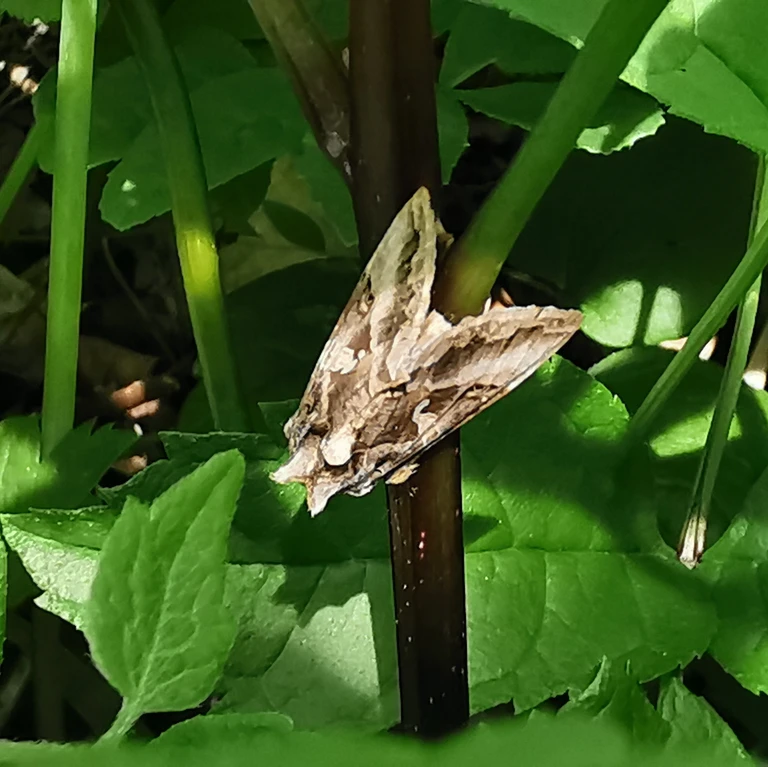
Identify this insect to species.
Autographa gamma
